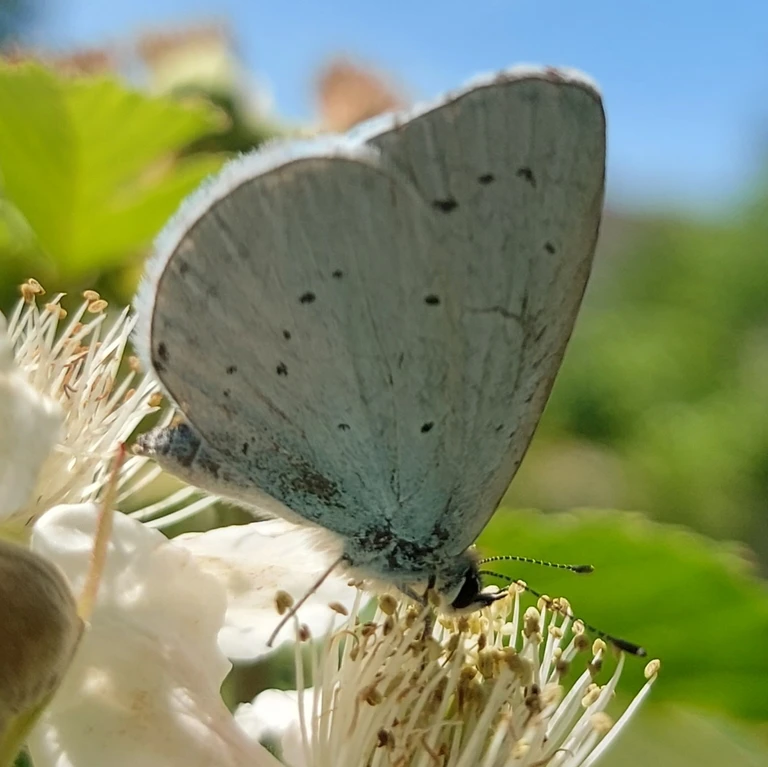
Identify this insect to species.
Celastrina argiolus
